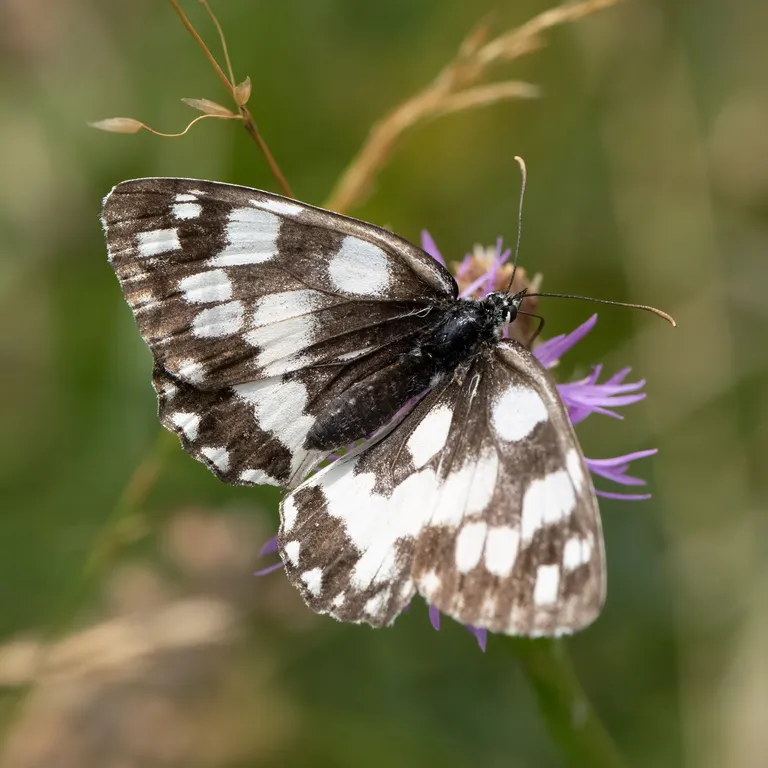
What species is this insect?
Melanargia galathea
